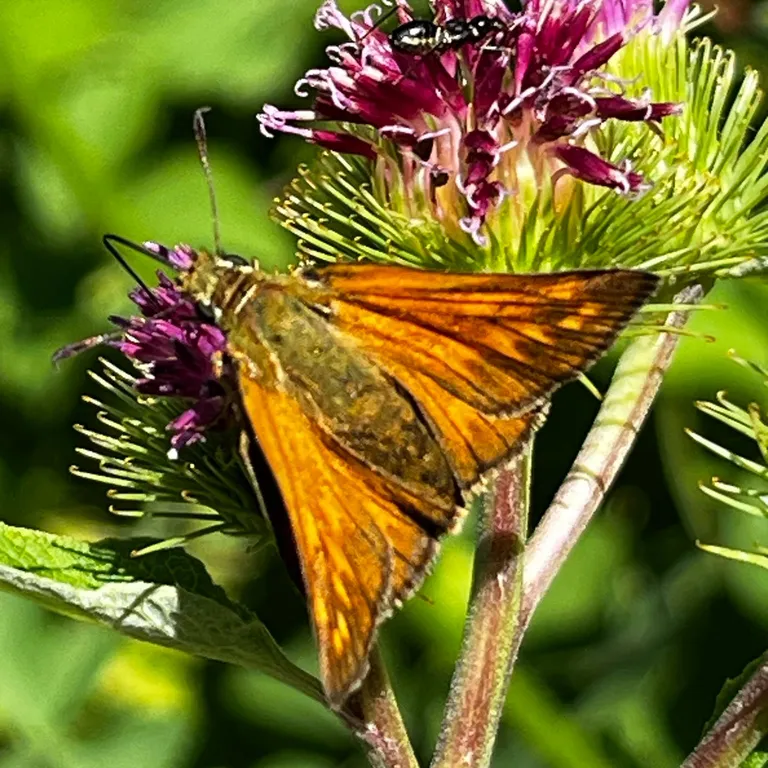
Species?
Ochlodes sylvanus (also Ochlodes venata)
